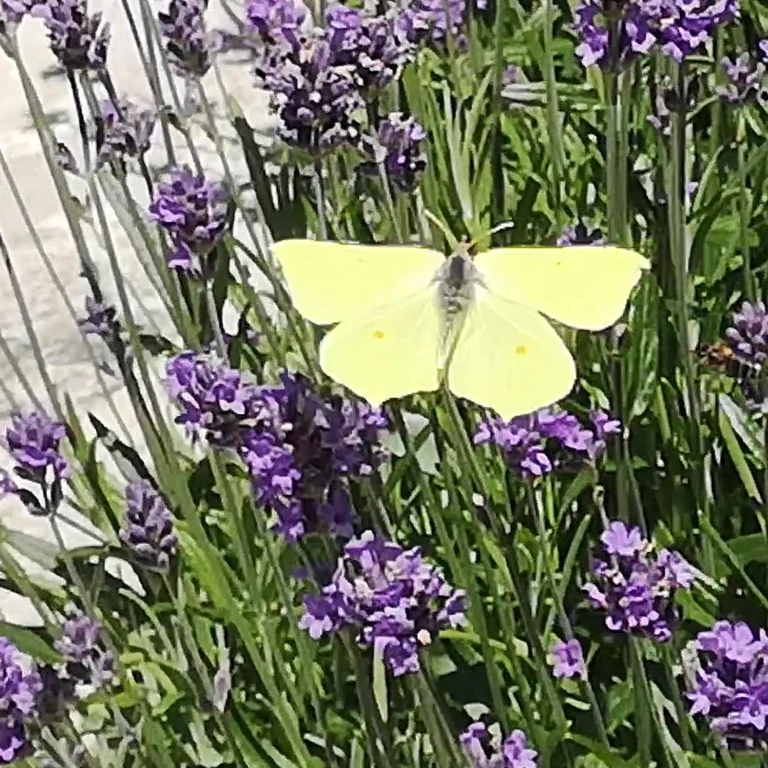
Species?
Gonepteryx rhamni
